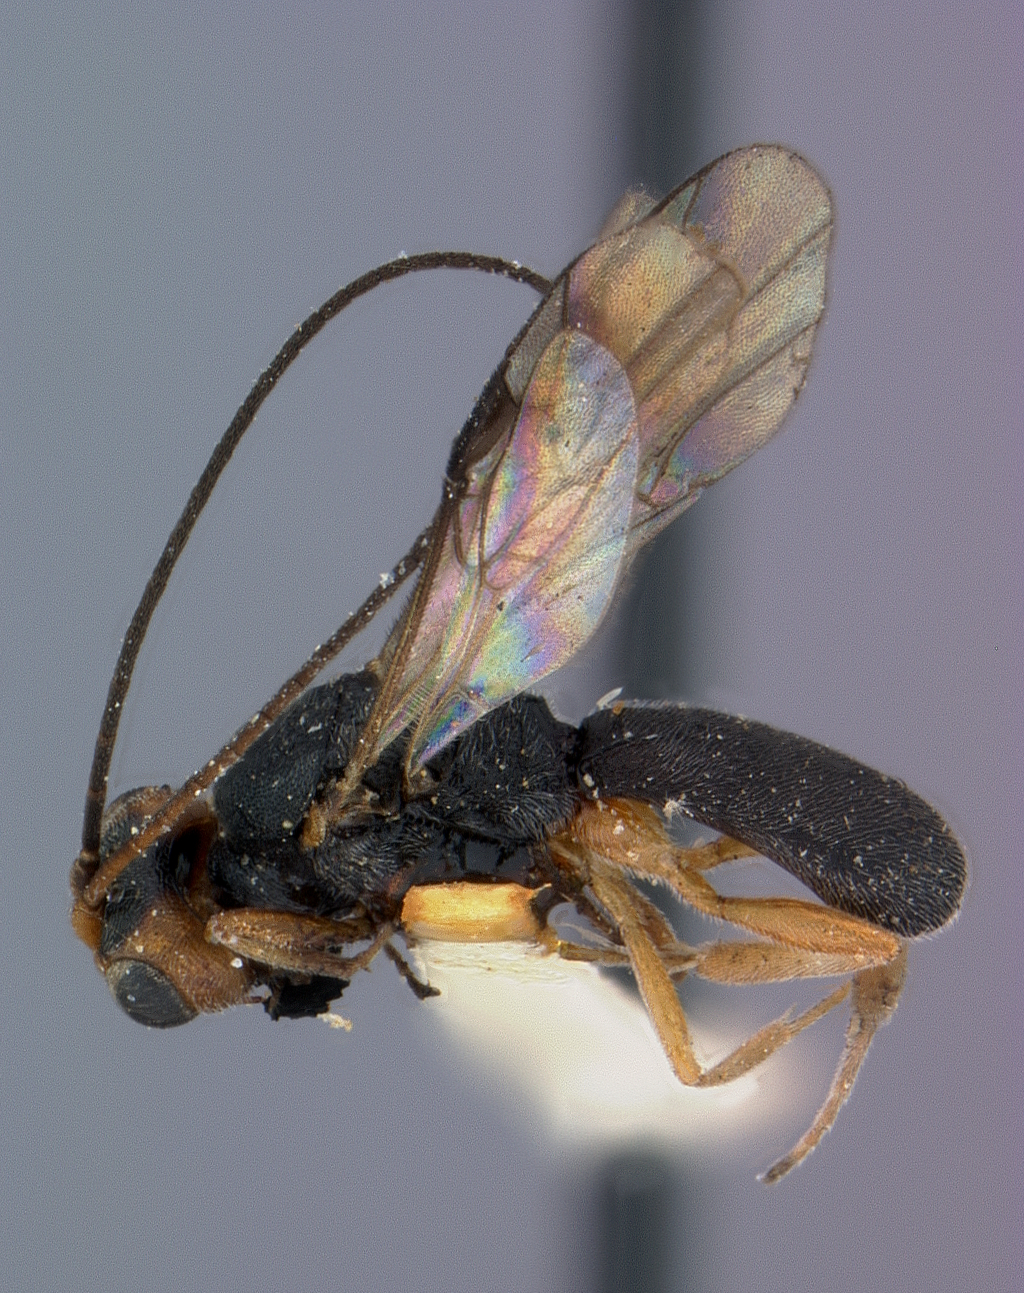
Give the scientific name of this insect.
Ascogaster maculaticeps
